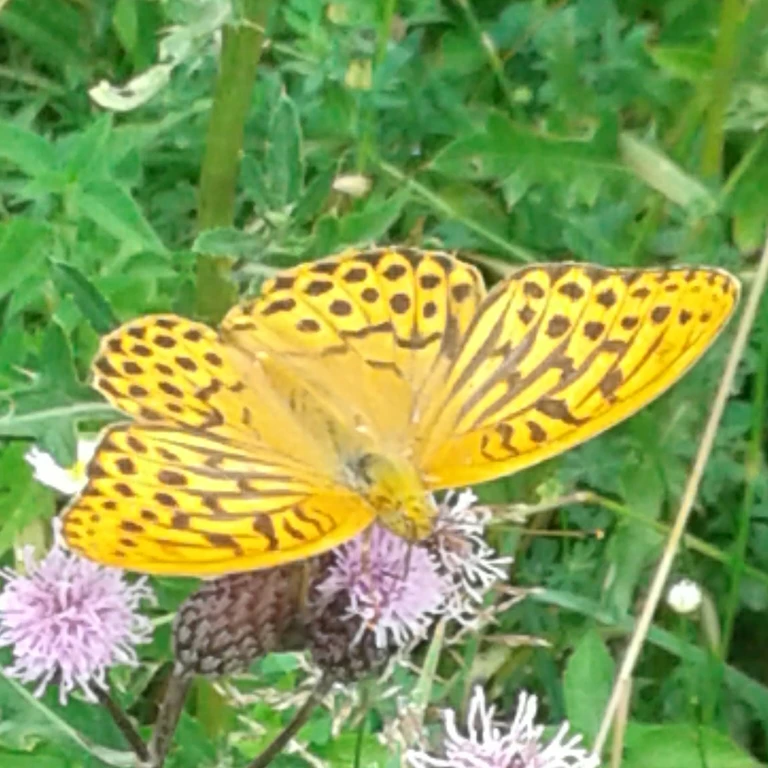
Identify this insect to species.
Argynnis paphia
